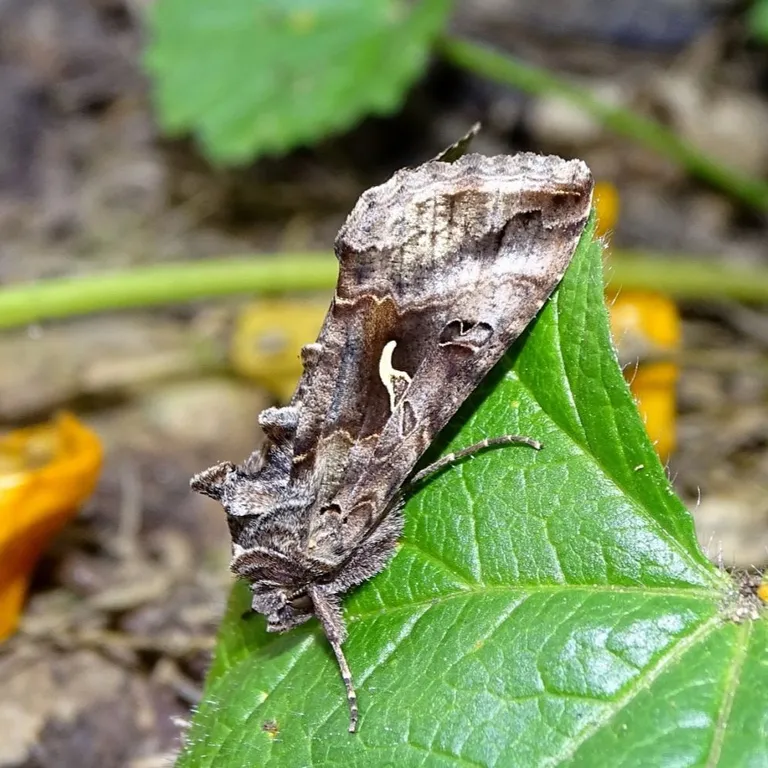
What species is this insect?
Autographa gamma
